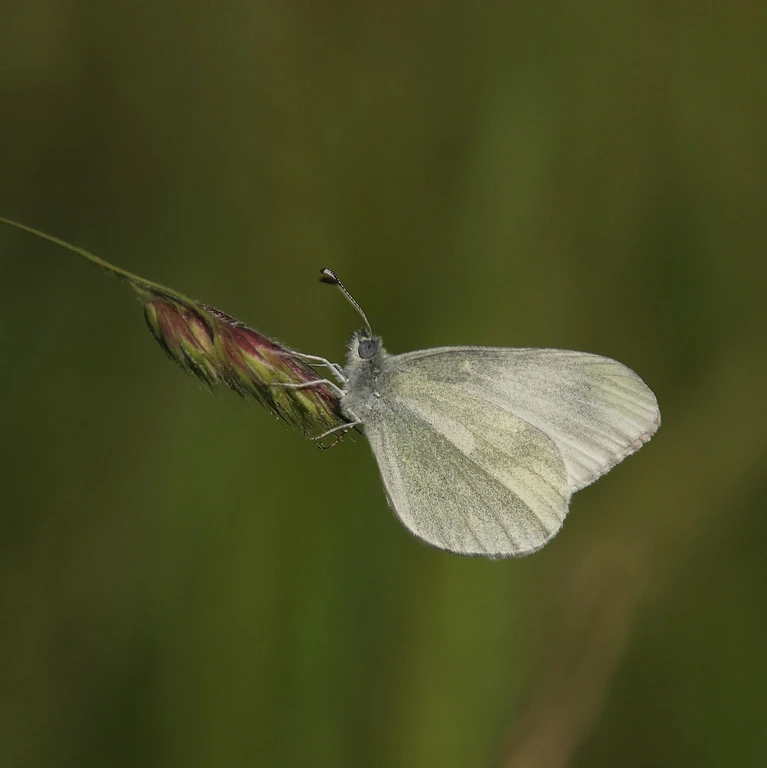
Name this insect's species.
Leptidea sinapis/juvernica
